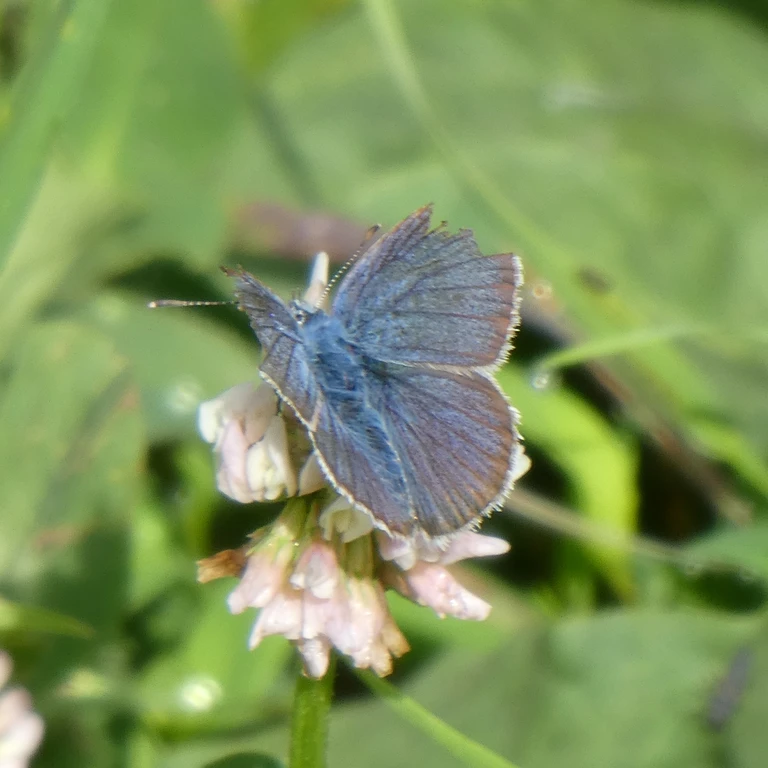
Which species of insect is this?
Cyaniris semiargus
